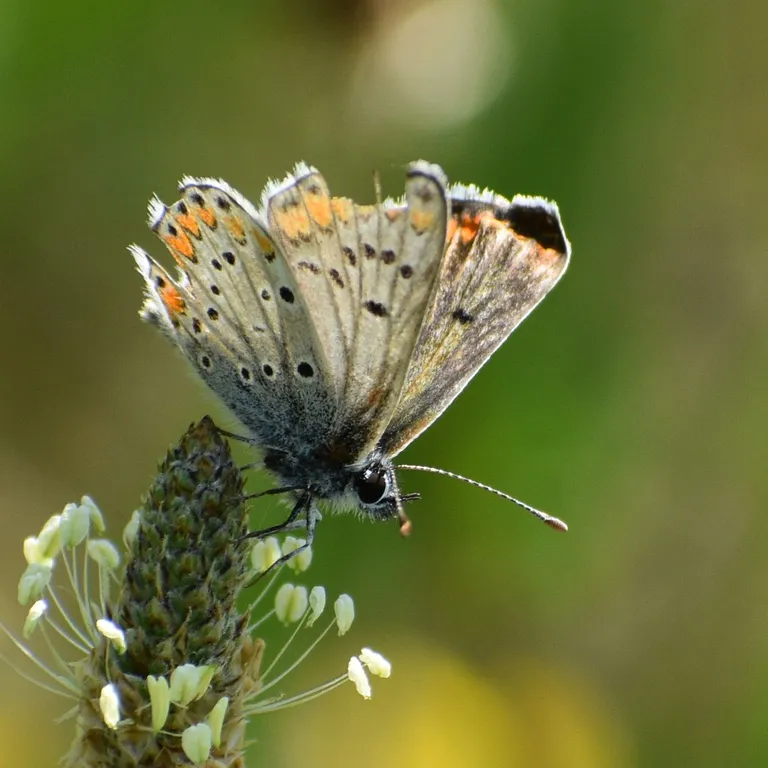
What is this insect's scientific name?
Aricia agestis/artaxerxes
